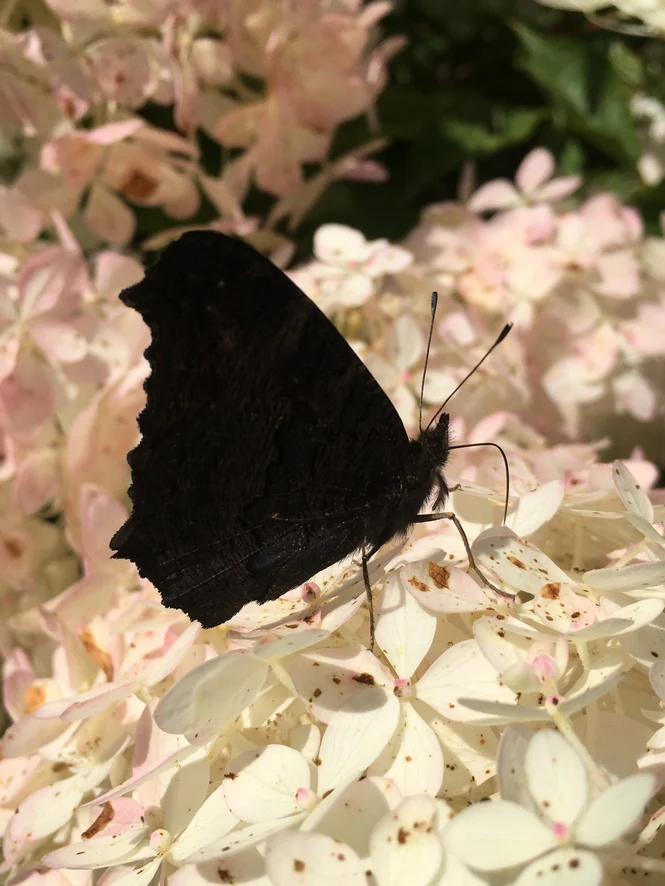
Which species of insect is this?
Aglais io
